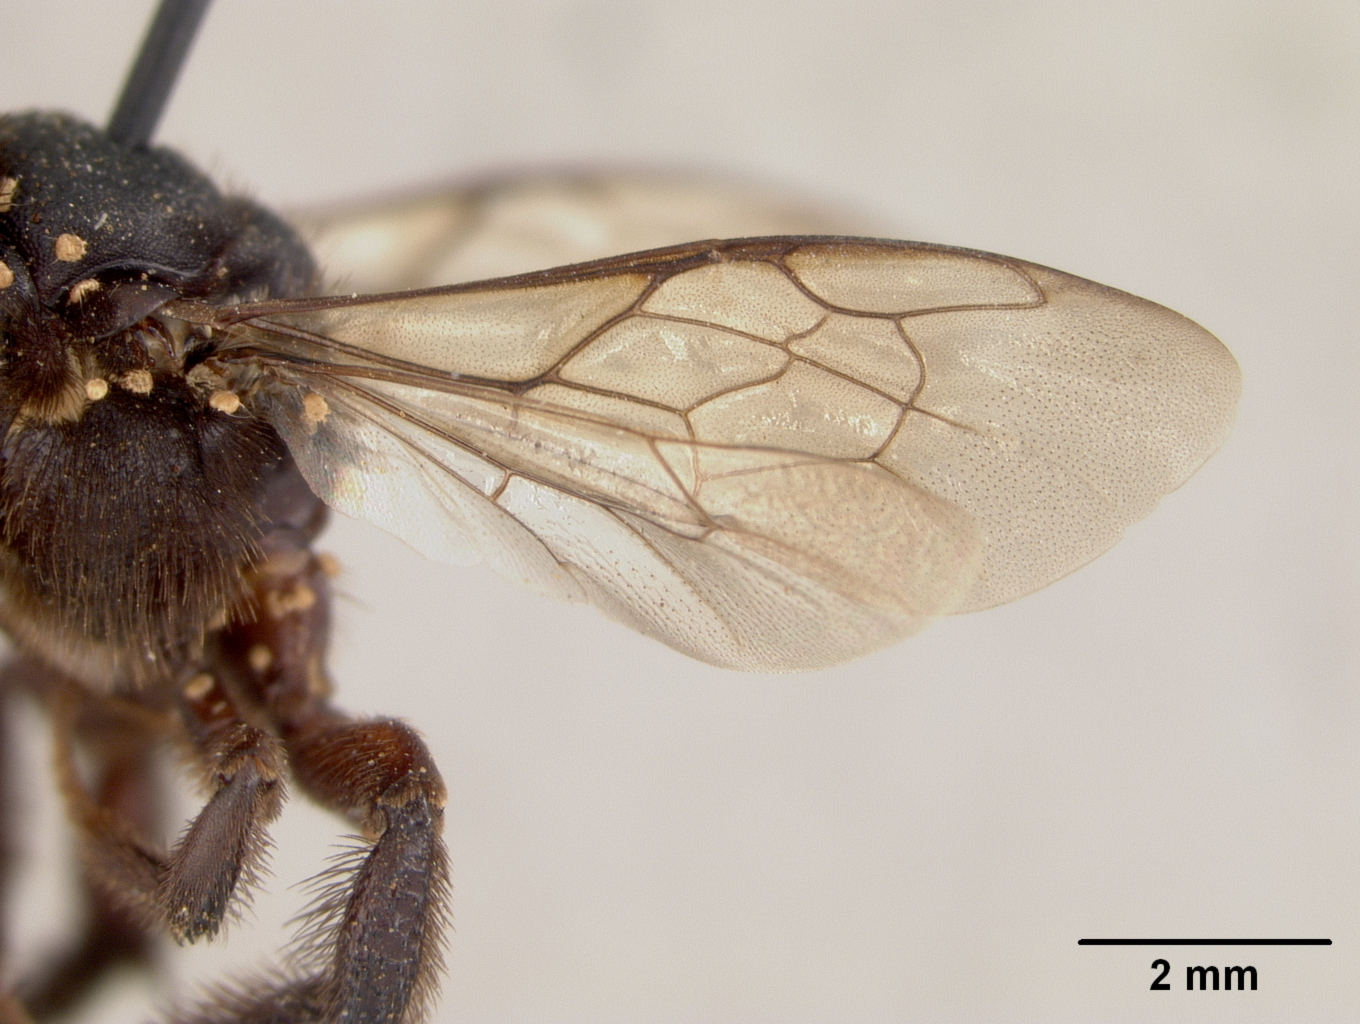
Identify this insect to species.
Lithurgus guamensis
